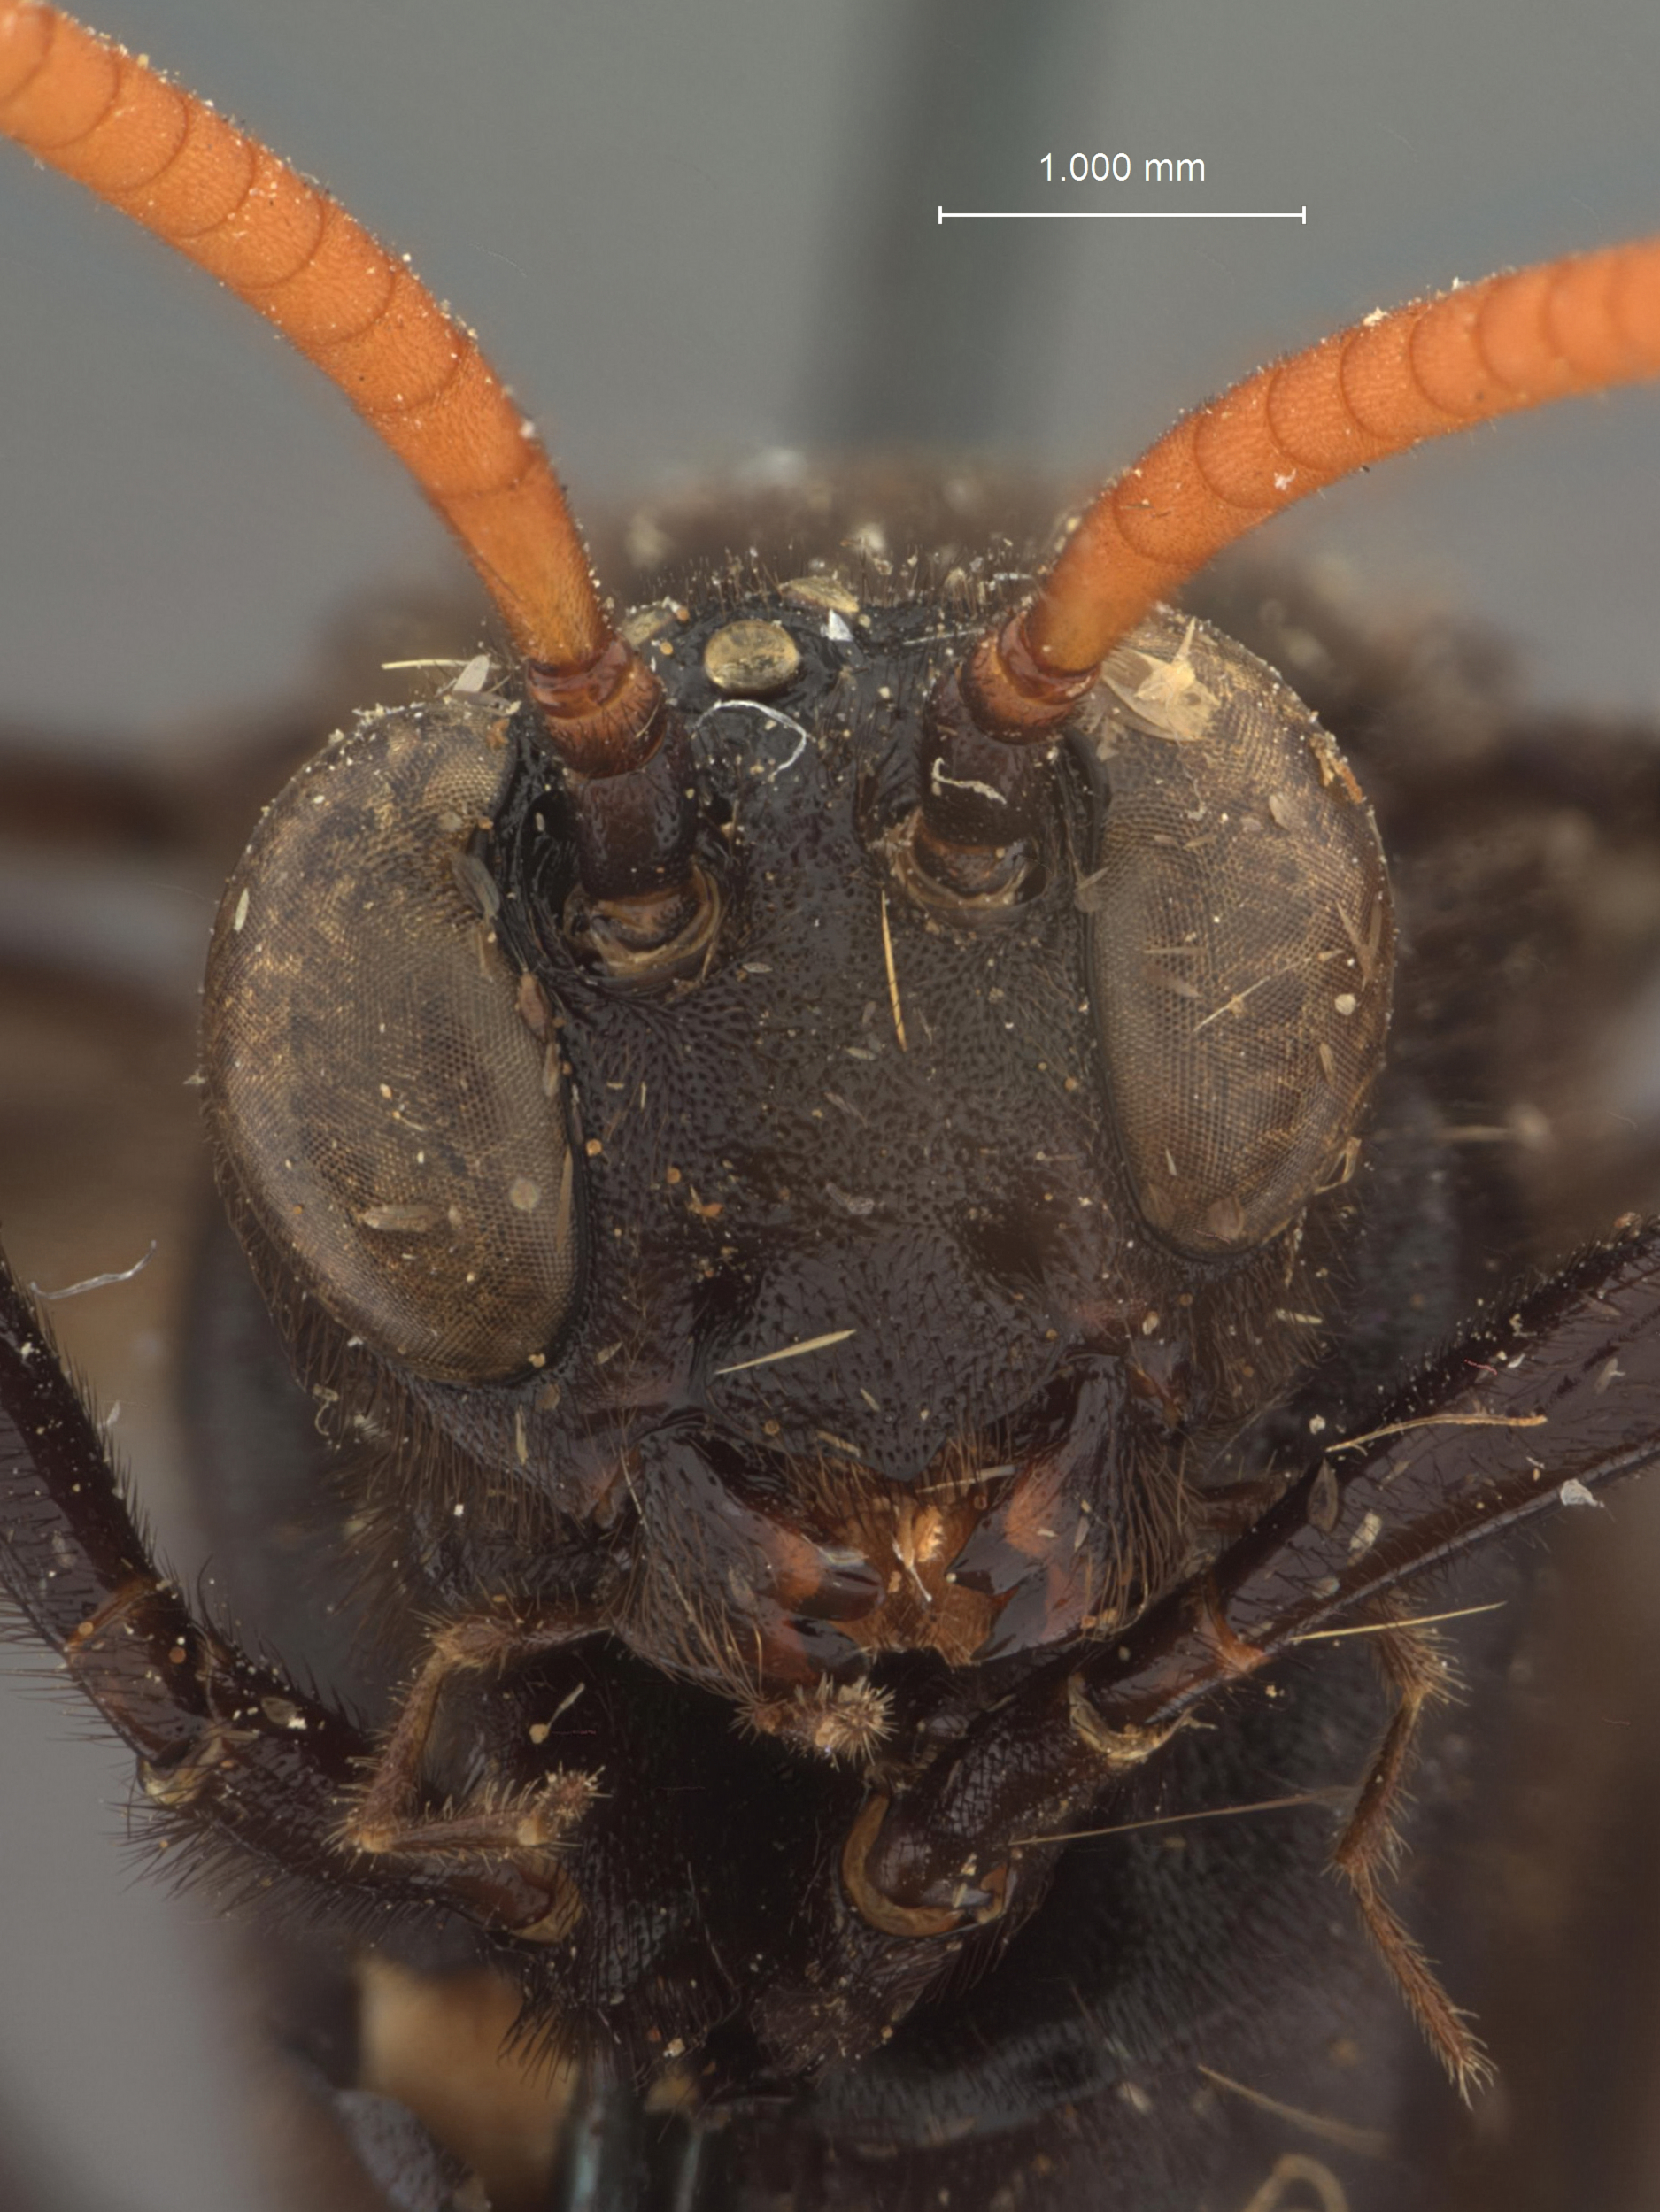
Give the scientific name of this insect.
Thyreodon brullei
